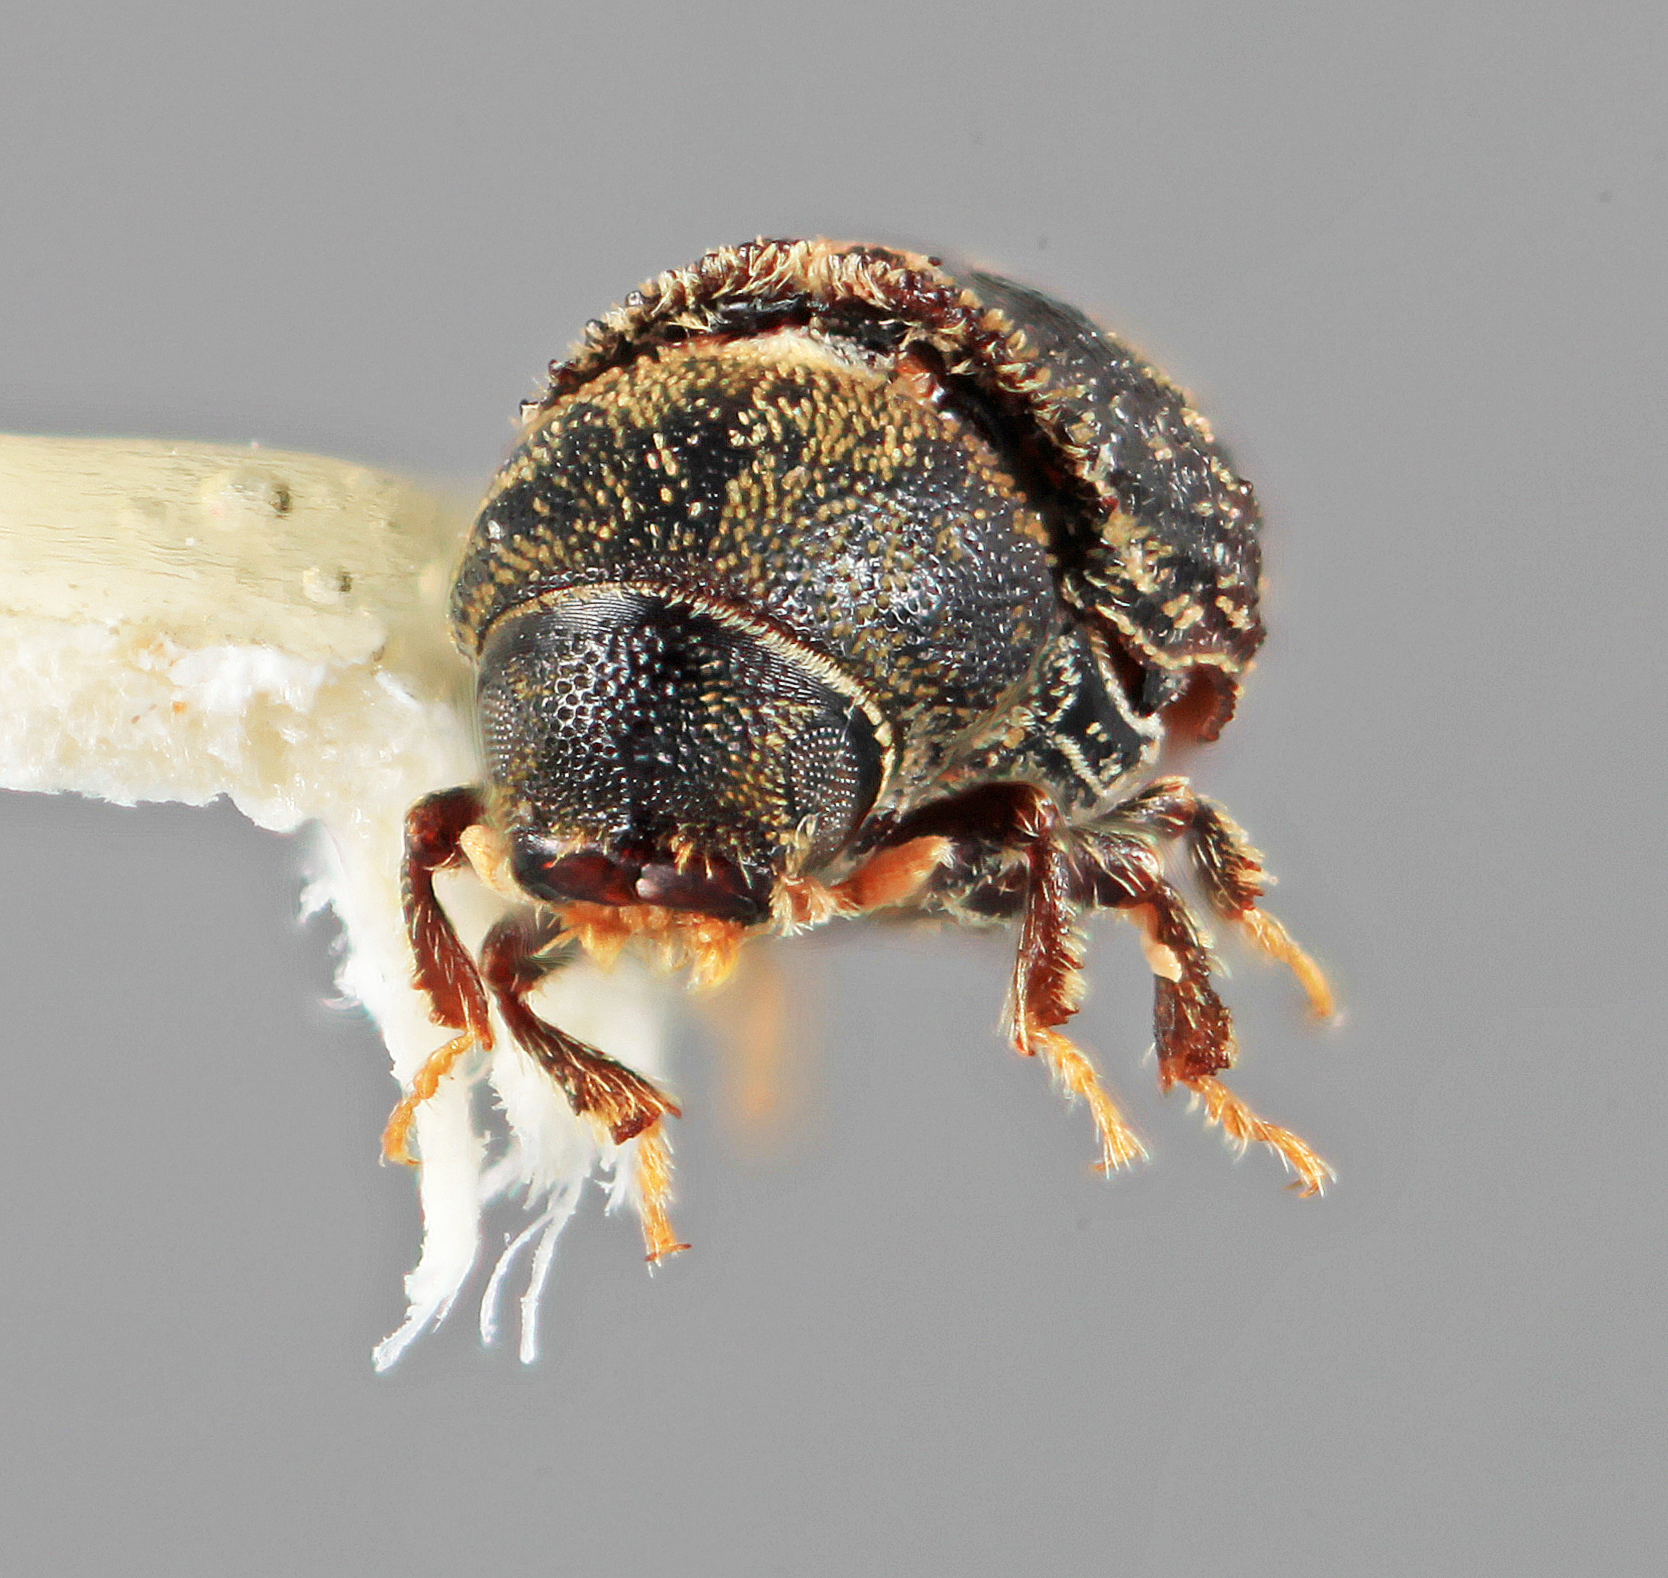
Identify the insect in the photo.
Carphoborus piceae
